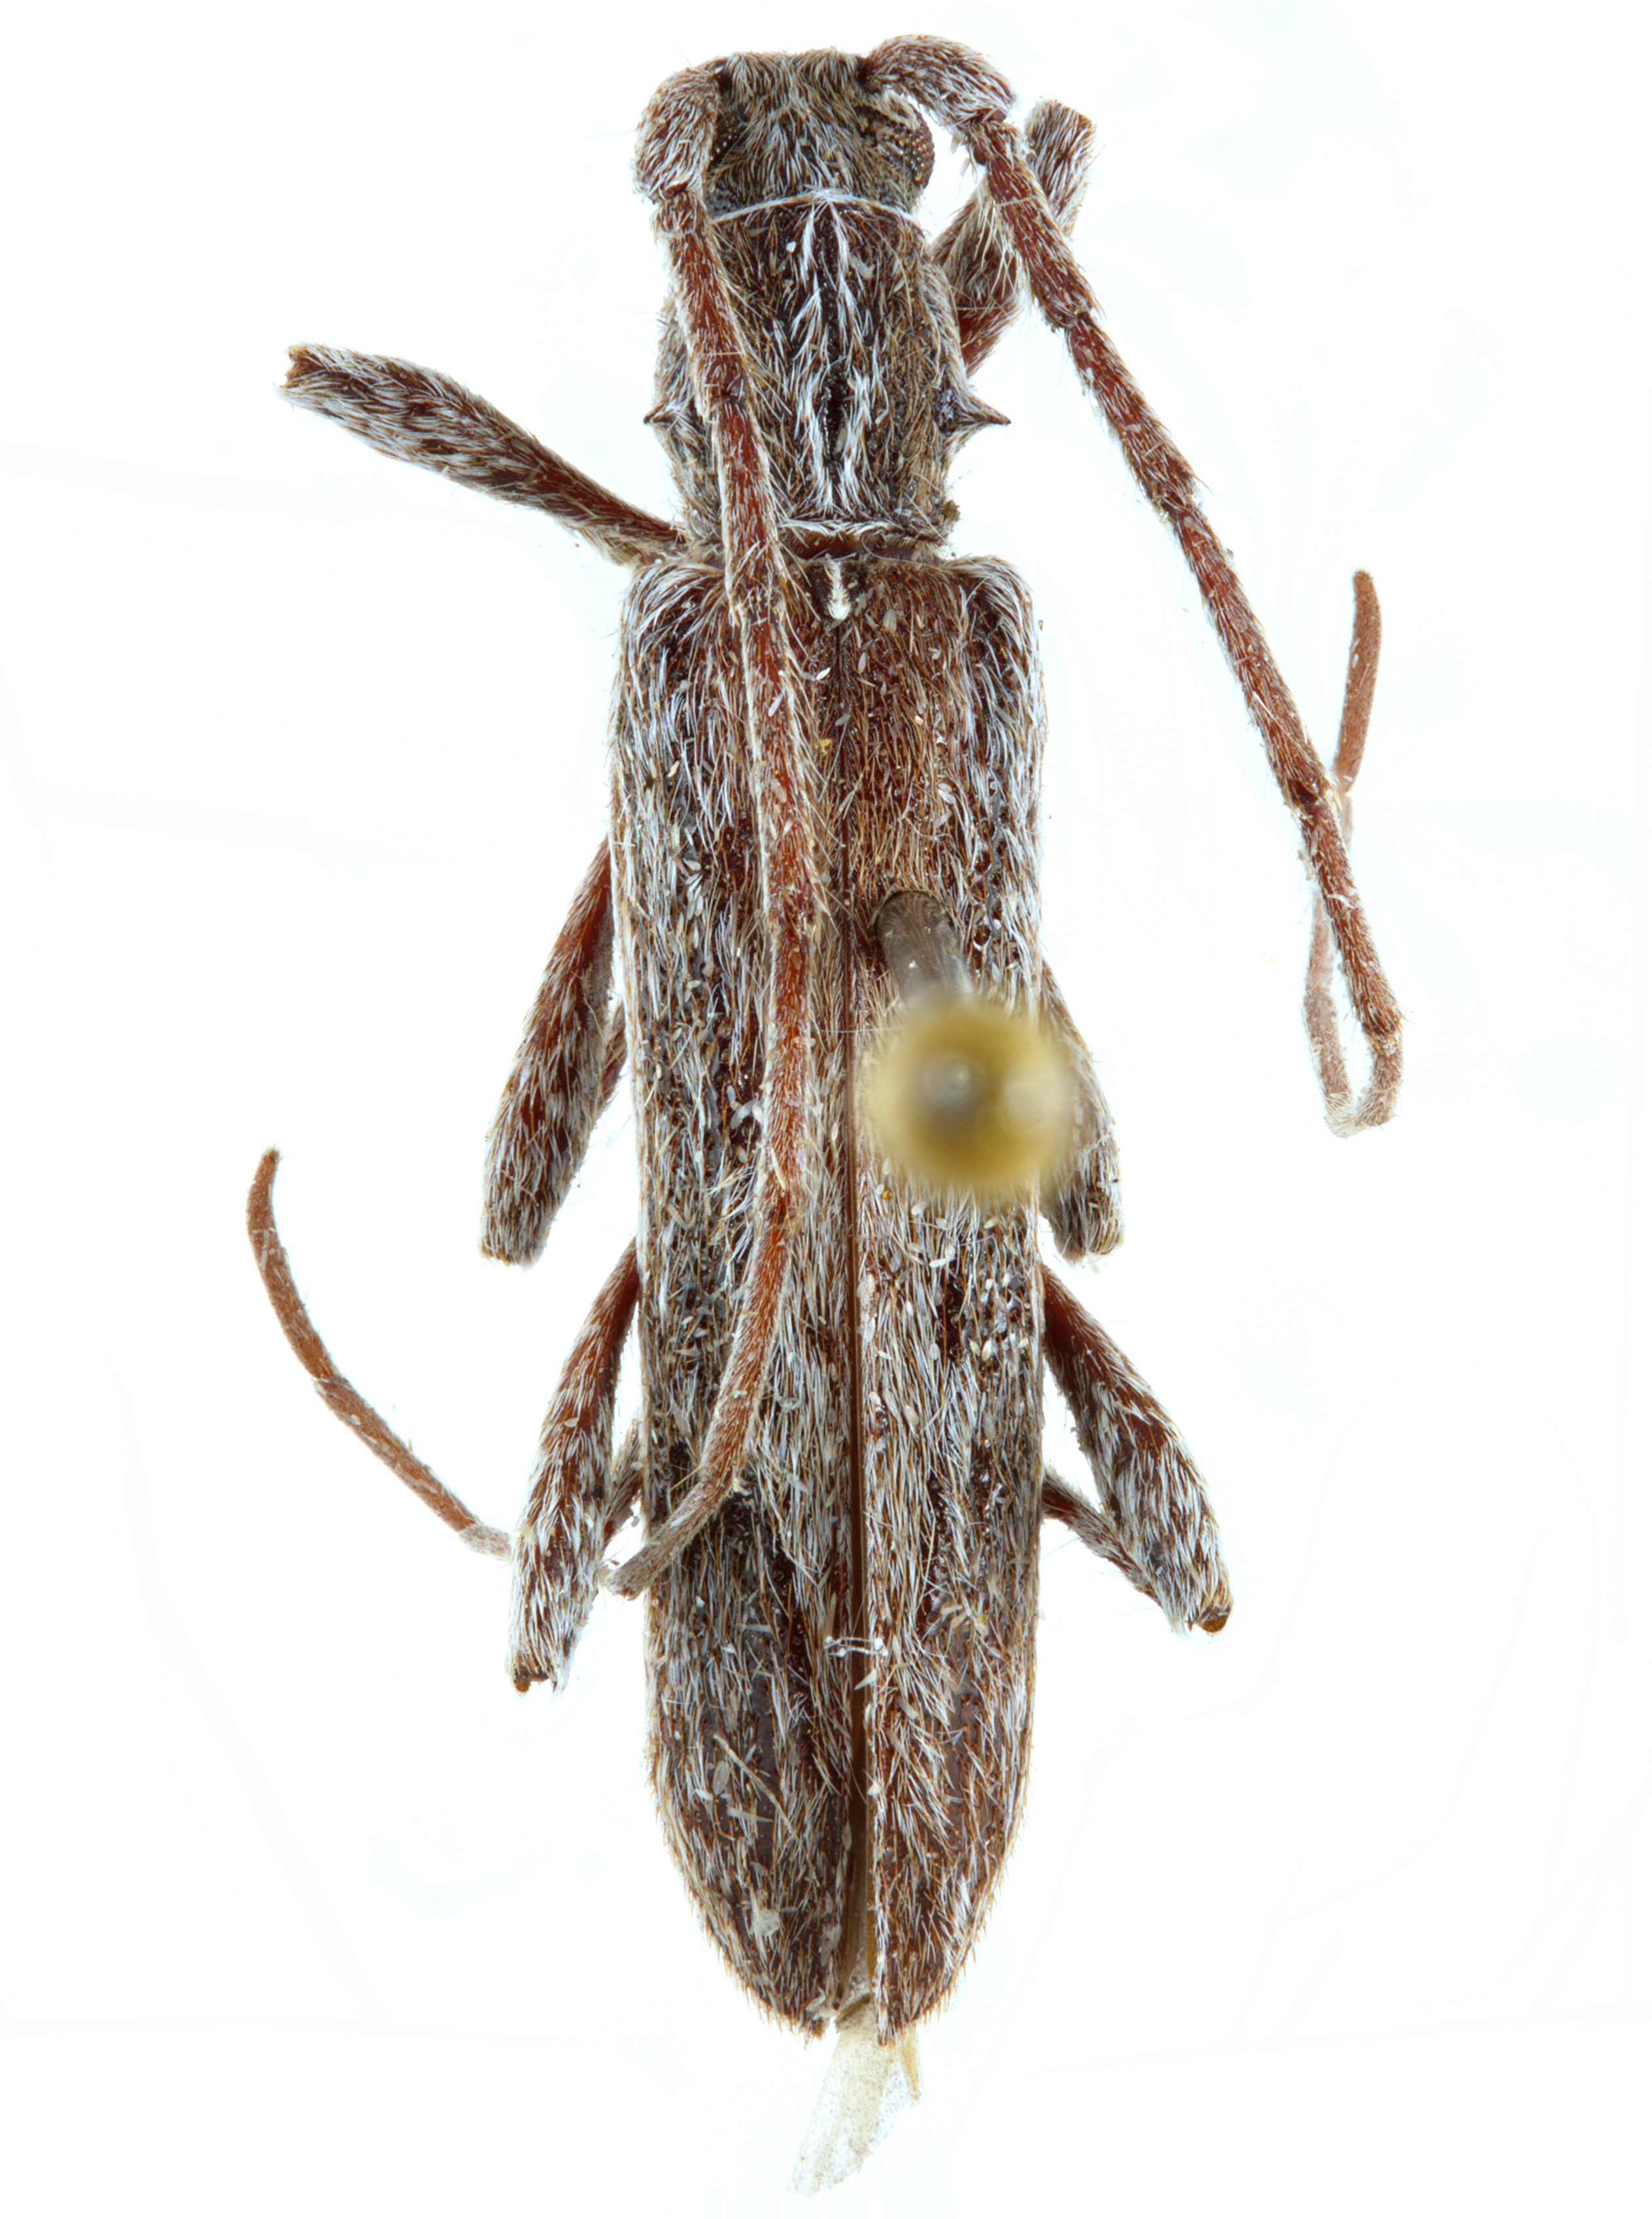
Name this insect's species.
Drascalia praelonga
